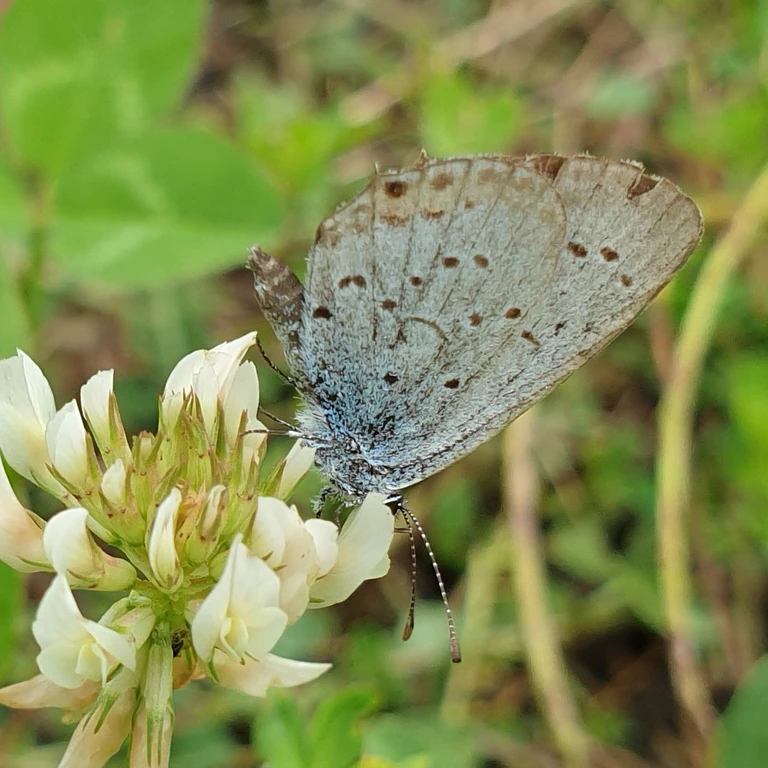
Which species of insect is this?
Cupido argiades (also Elkalyce argiades)
